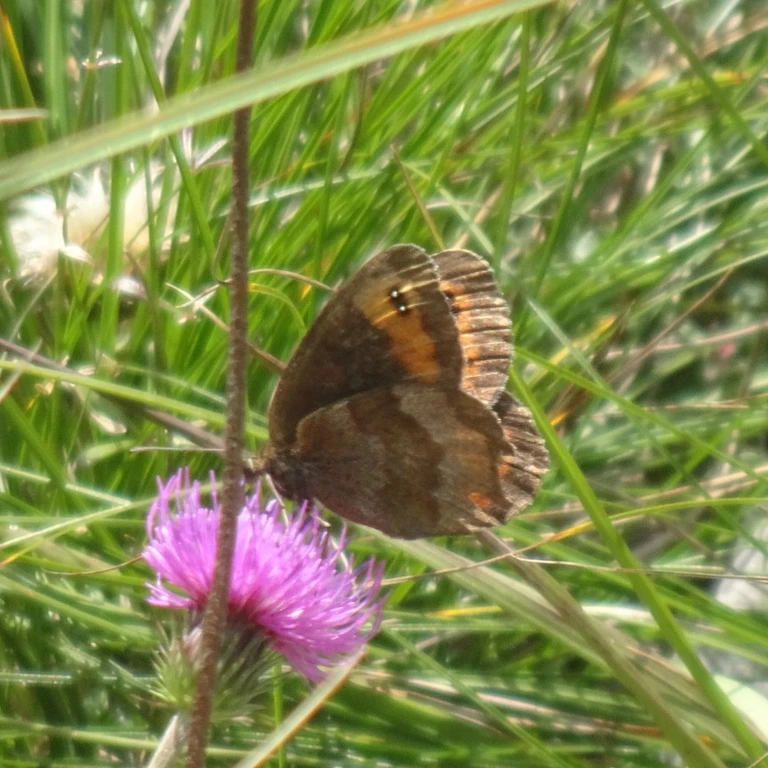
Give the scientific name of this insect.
Erebia aethiops
